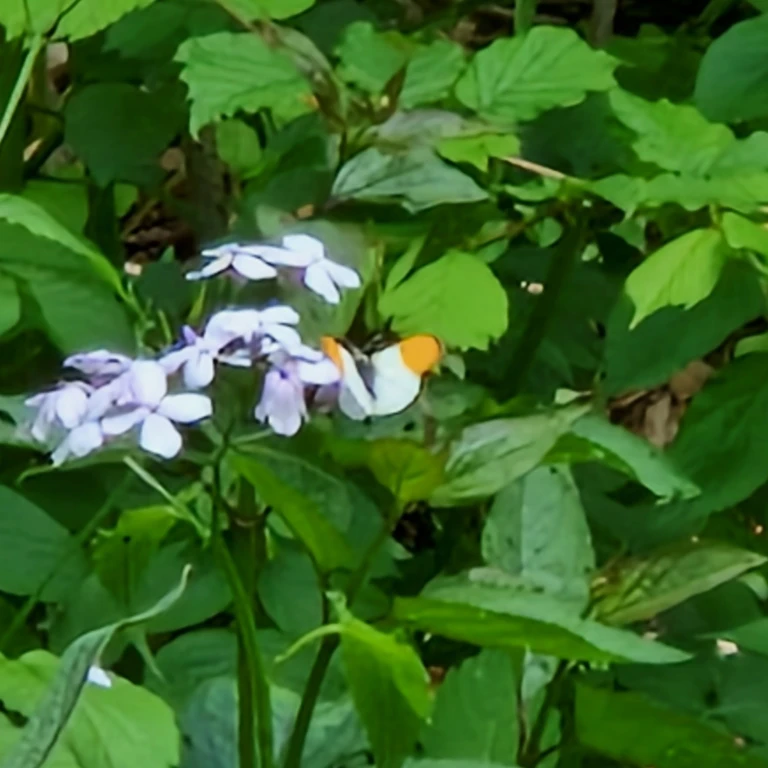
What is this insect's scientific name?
Anthocharis cardamines
